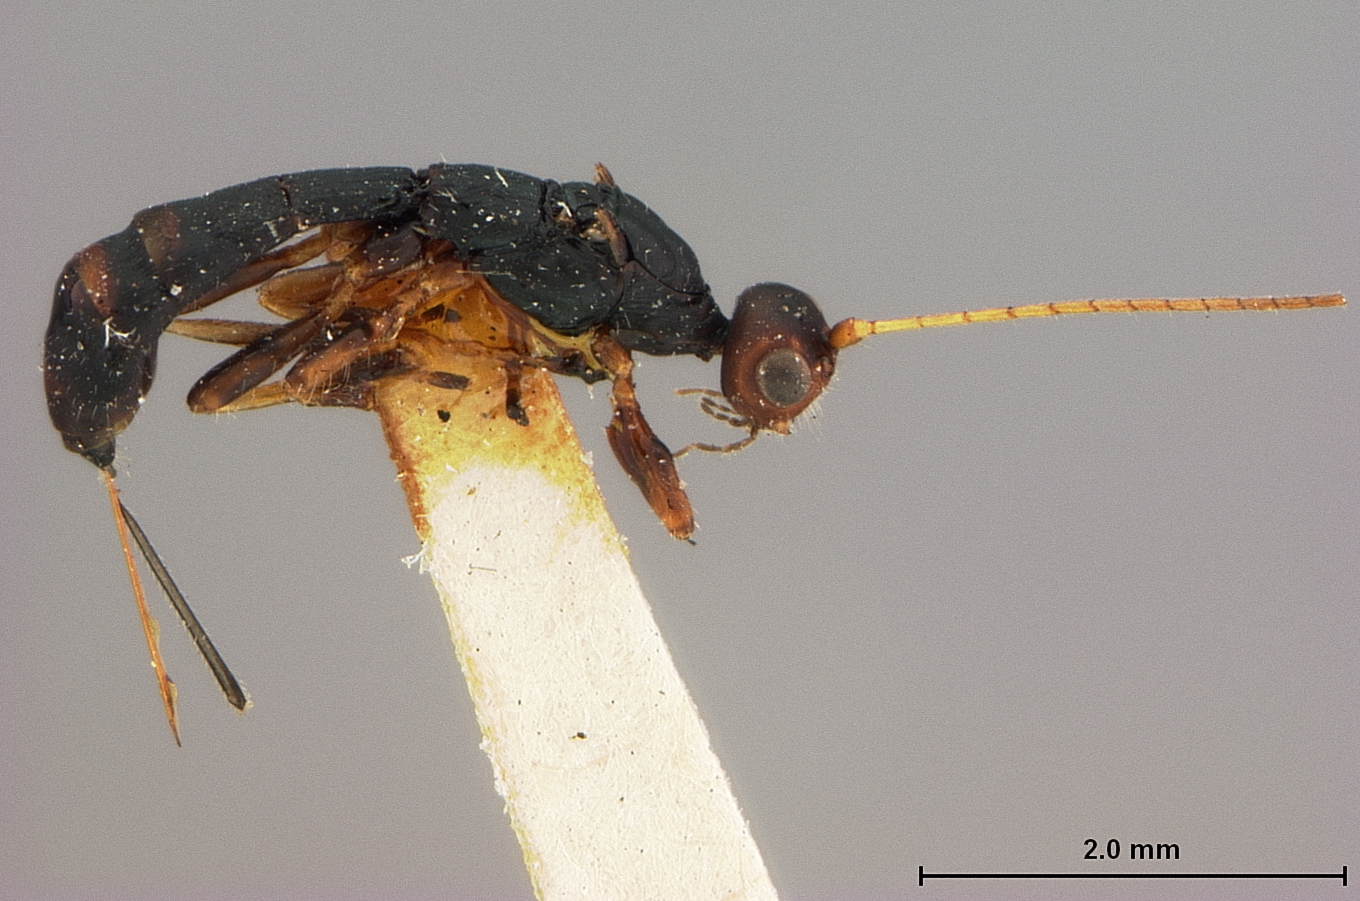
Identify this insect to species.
Homiopterus fasciatus
